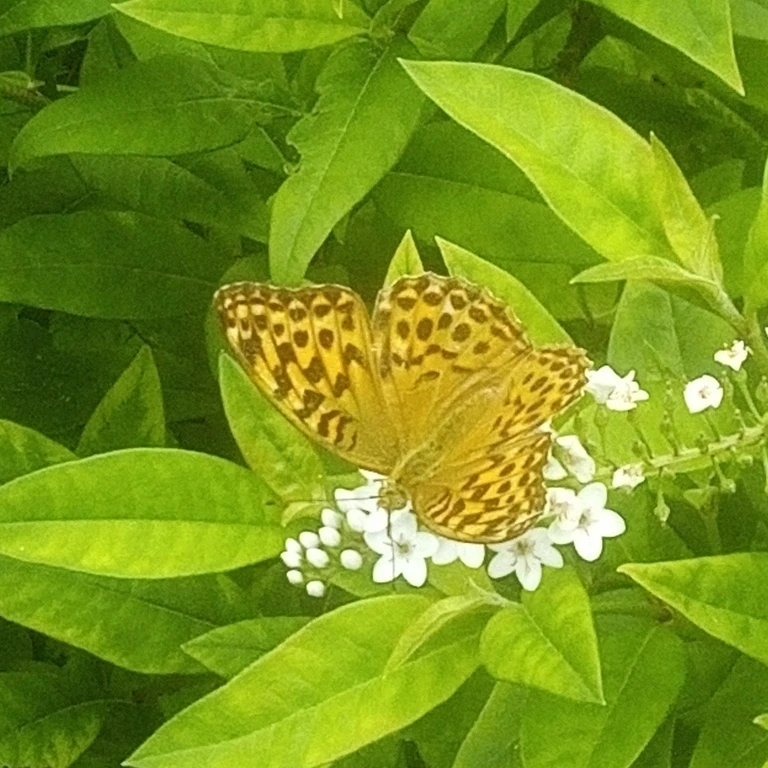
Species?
Argynnis paphia
